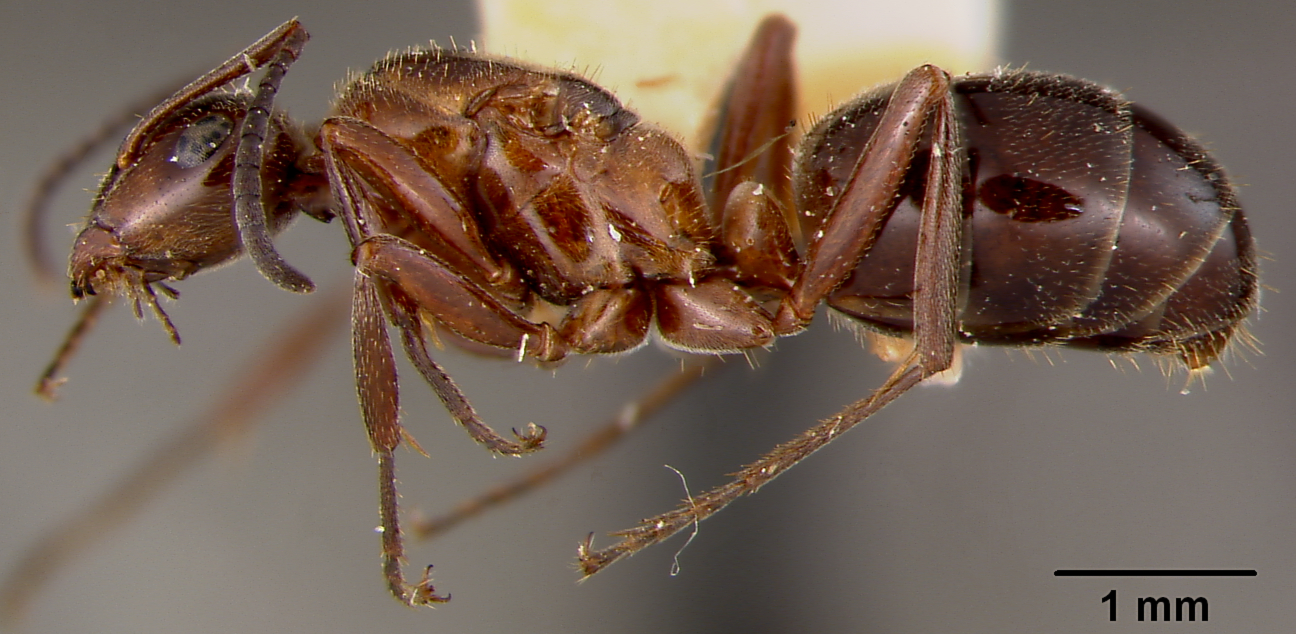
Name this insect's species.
Formica reflexa
